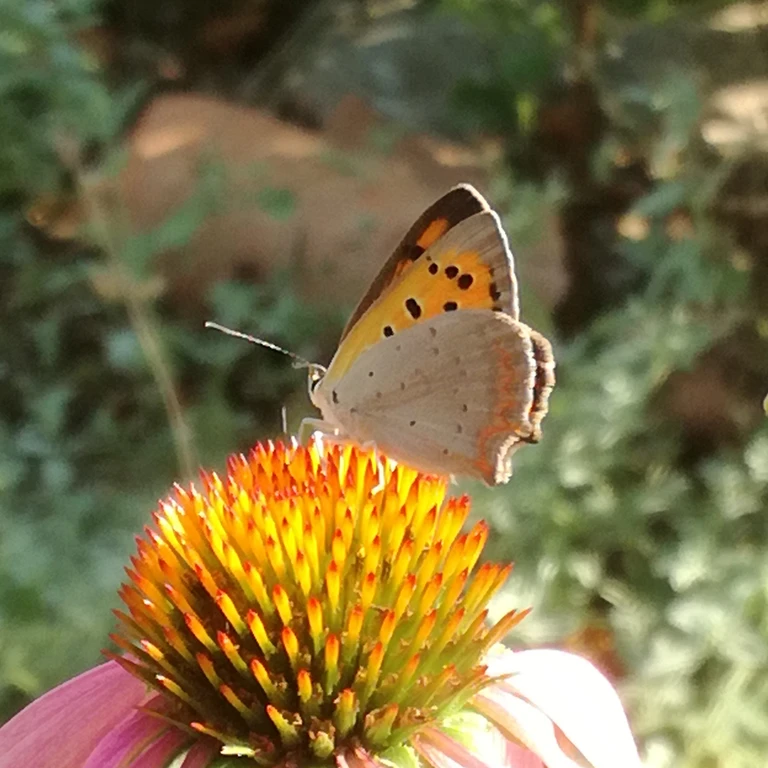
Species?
Lycaena phlaeas
